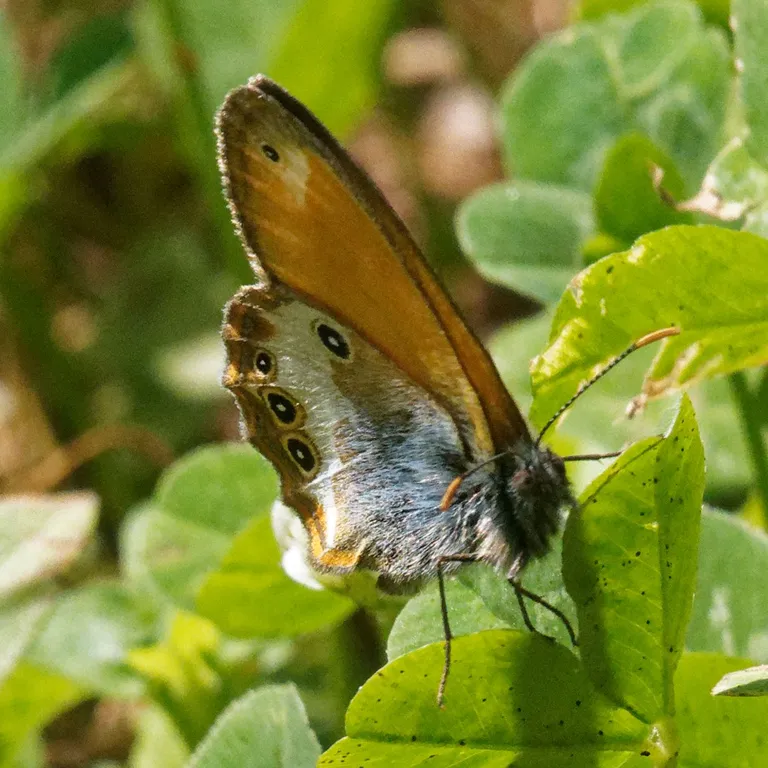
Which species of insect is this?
Coenonympha arcania
